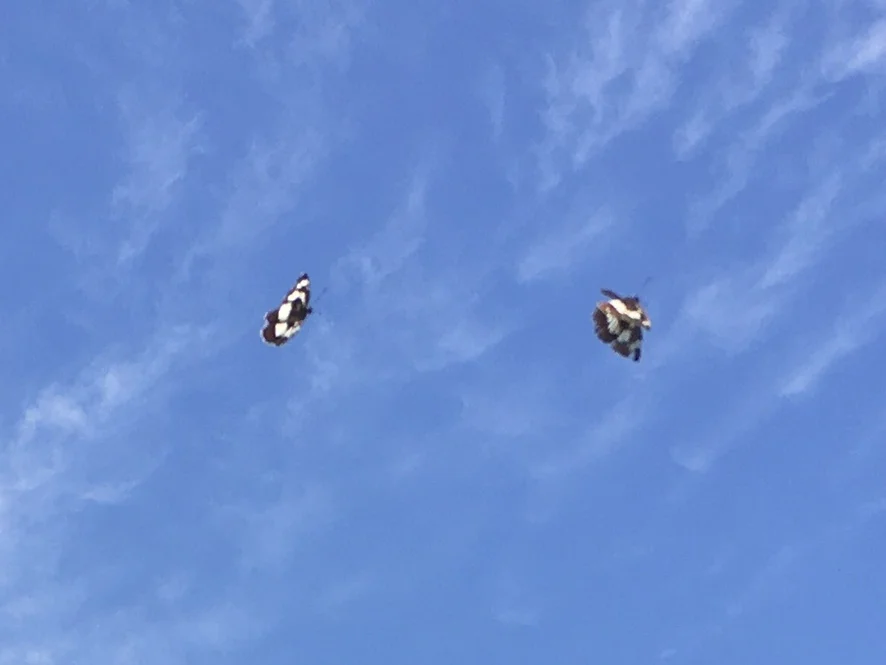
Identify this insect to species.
Neptis rivularis
